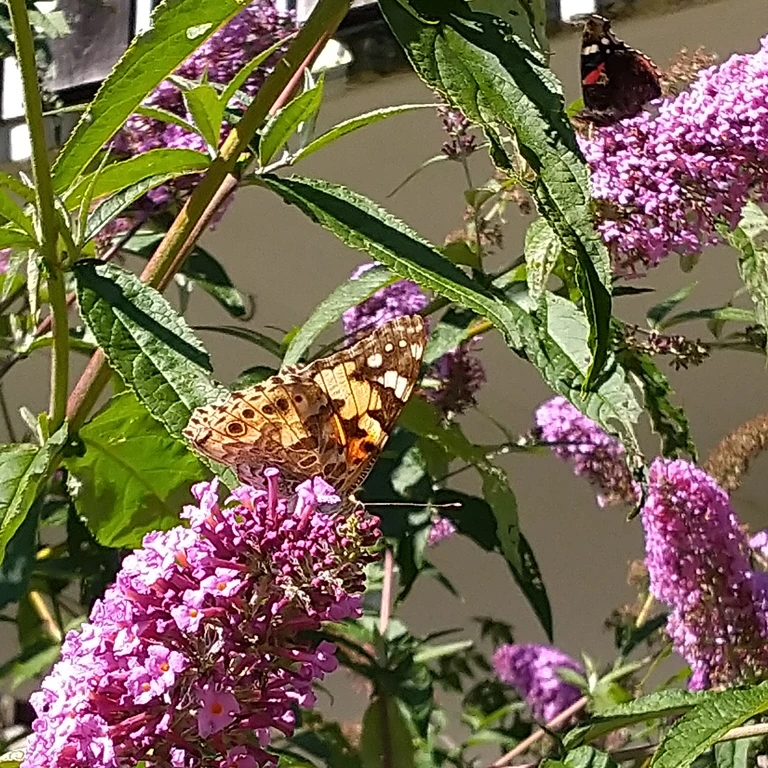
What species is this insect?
Vanessa cardui
